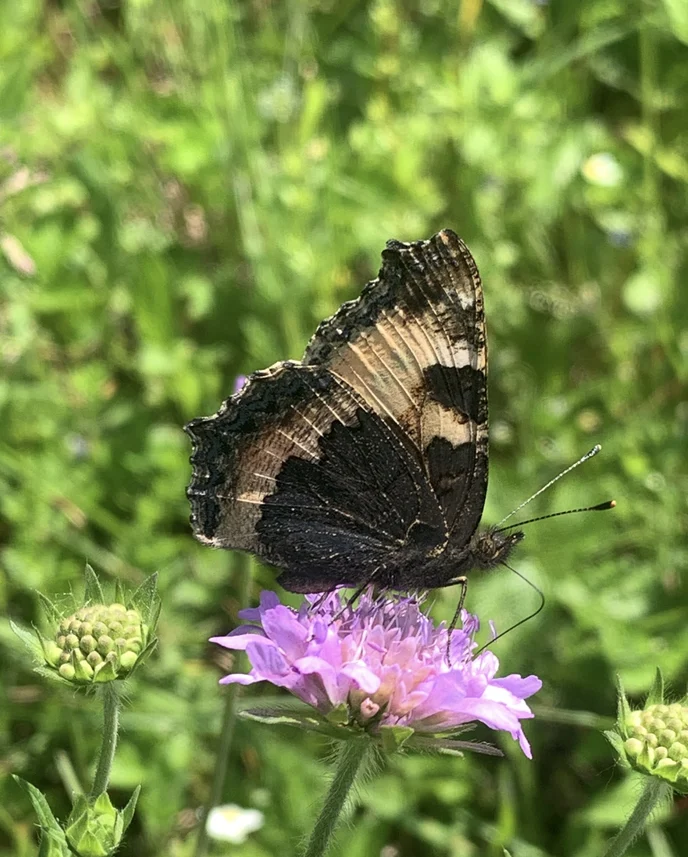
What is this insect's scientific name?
Aglais urticae
